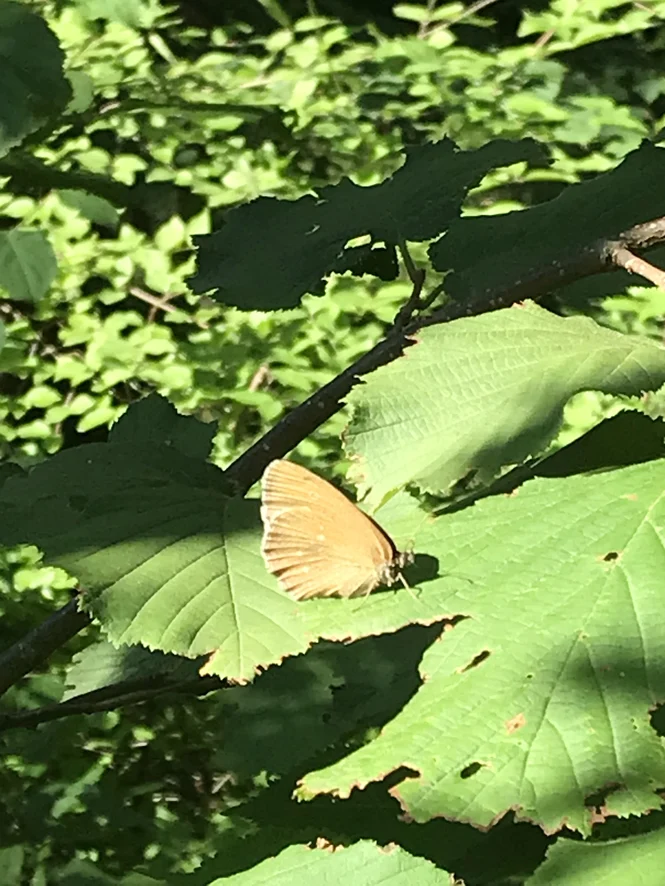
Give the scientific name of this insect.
Aphantopus hyperantus
